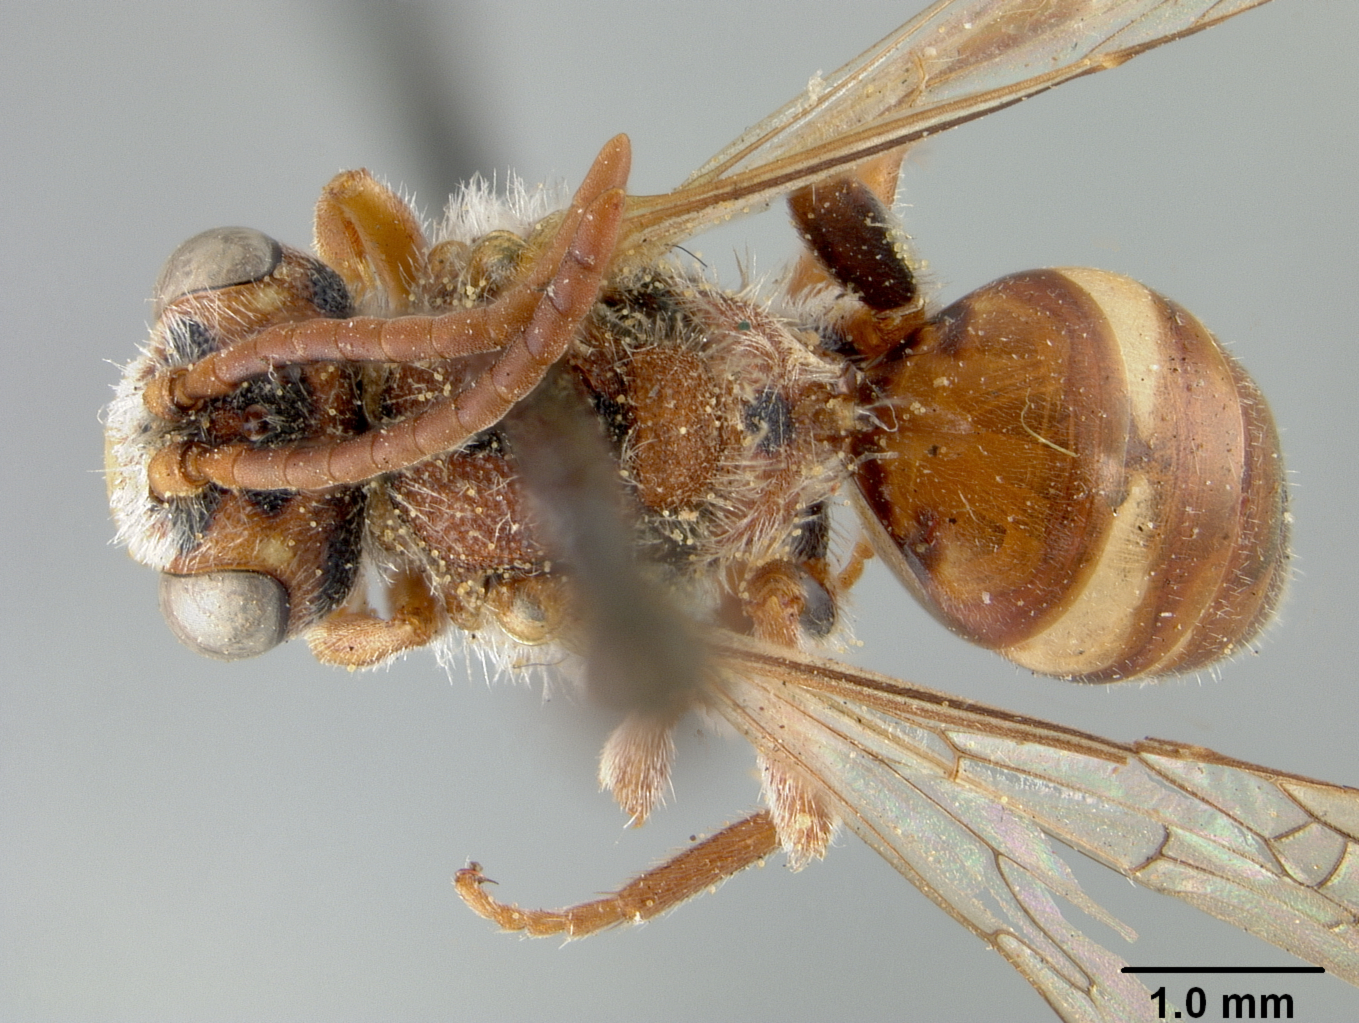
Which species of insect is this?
Nomada rubrella
